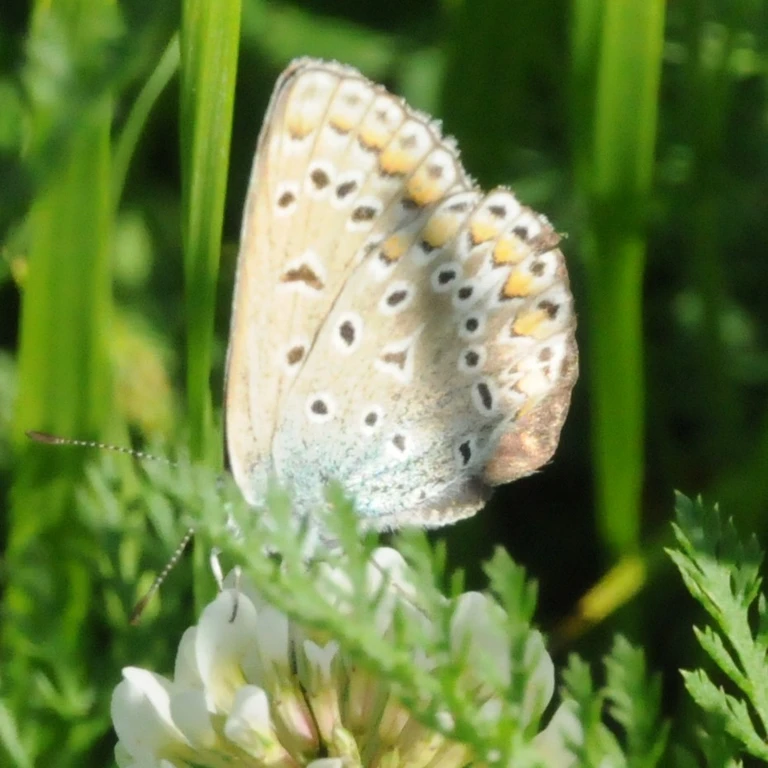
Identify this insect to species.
Polyommatus icarus
